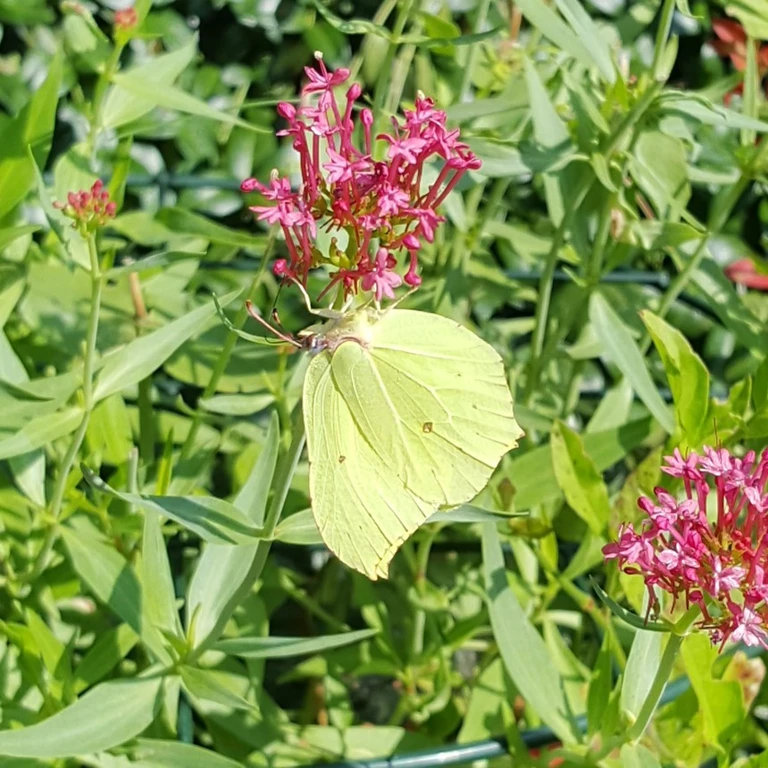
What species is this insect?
Gonepteryx rhamni
